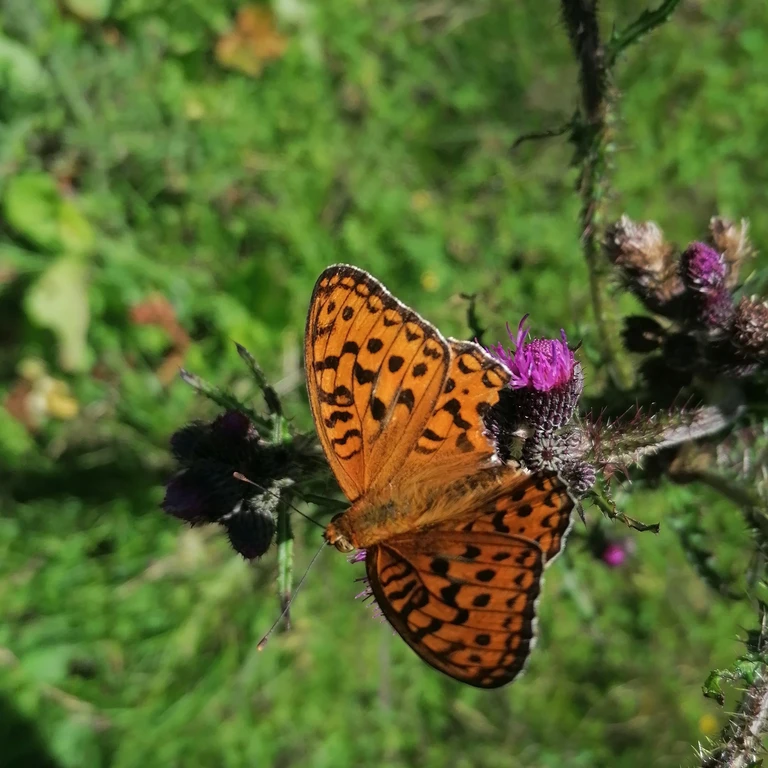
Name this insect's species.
Fabriciana adippe
